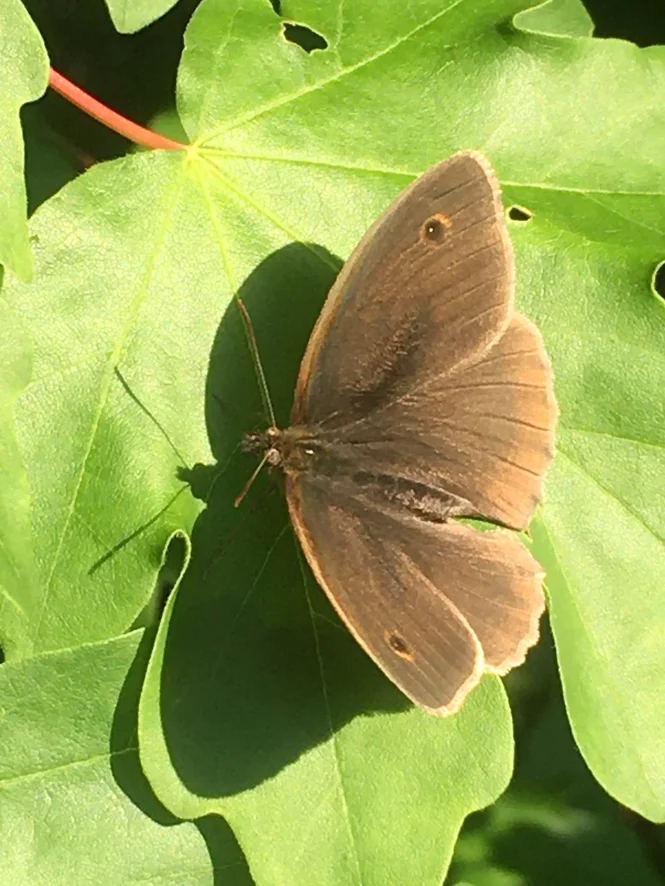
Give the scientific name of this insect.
Maniola jurtina
